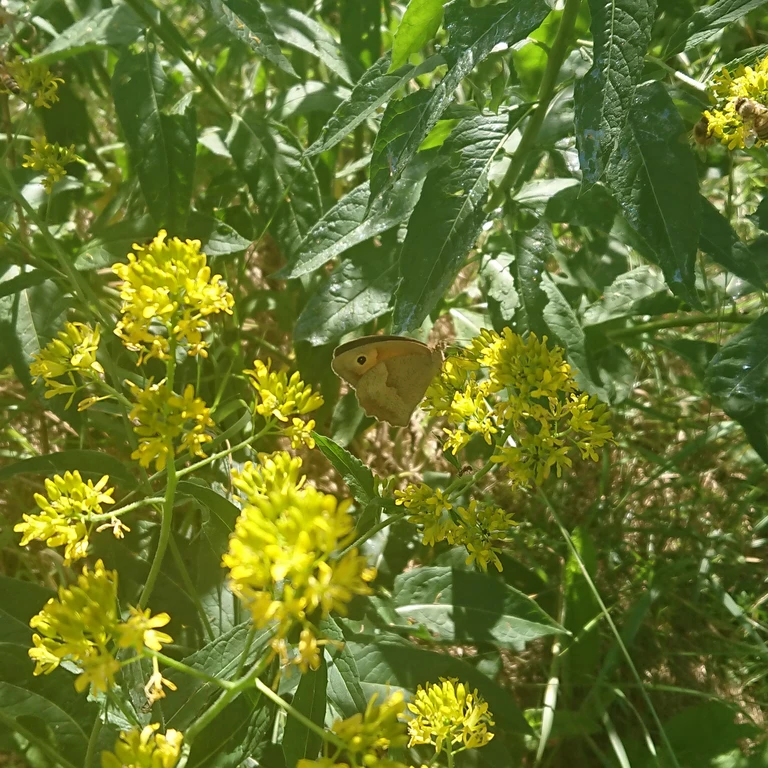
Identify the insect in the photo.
Maniola jurtina
